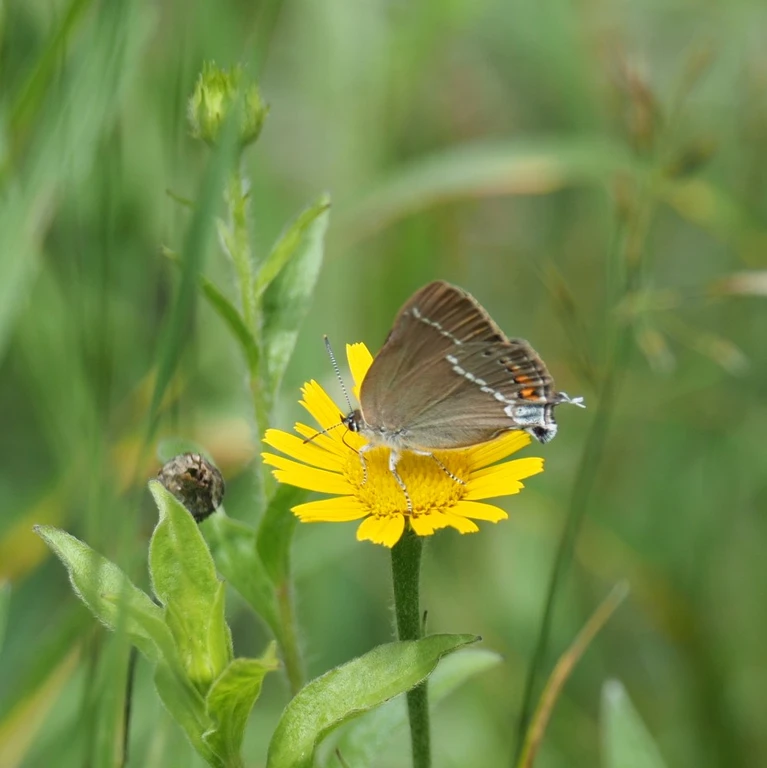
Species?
Satyrium spini (also Tuttiola spini)
